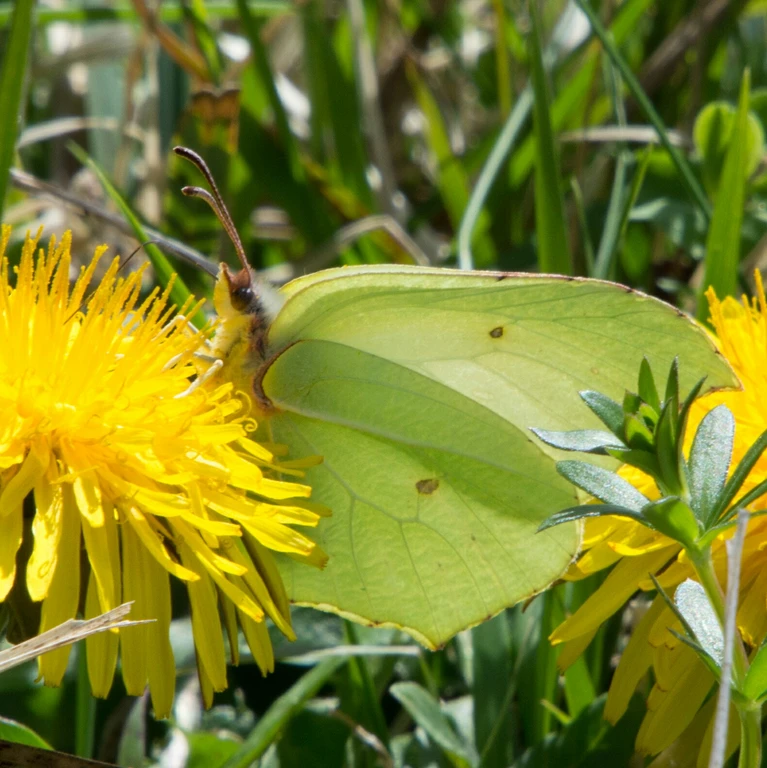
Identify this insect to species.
Gonepteryx rhamni
